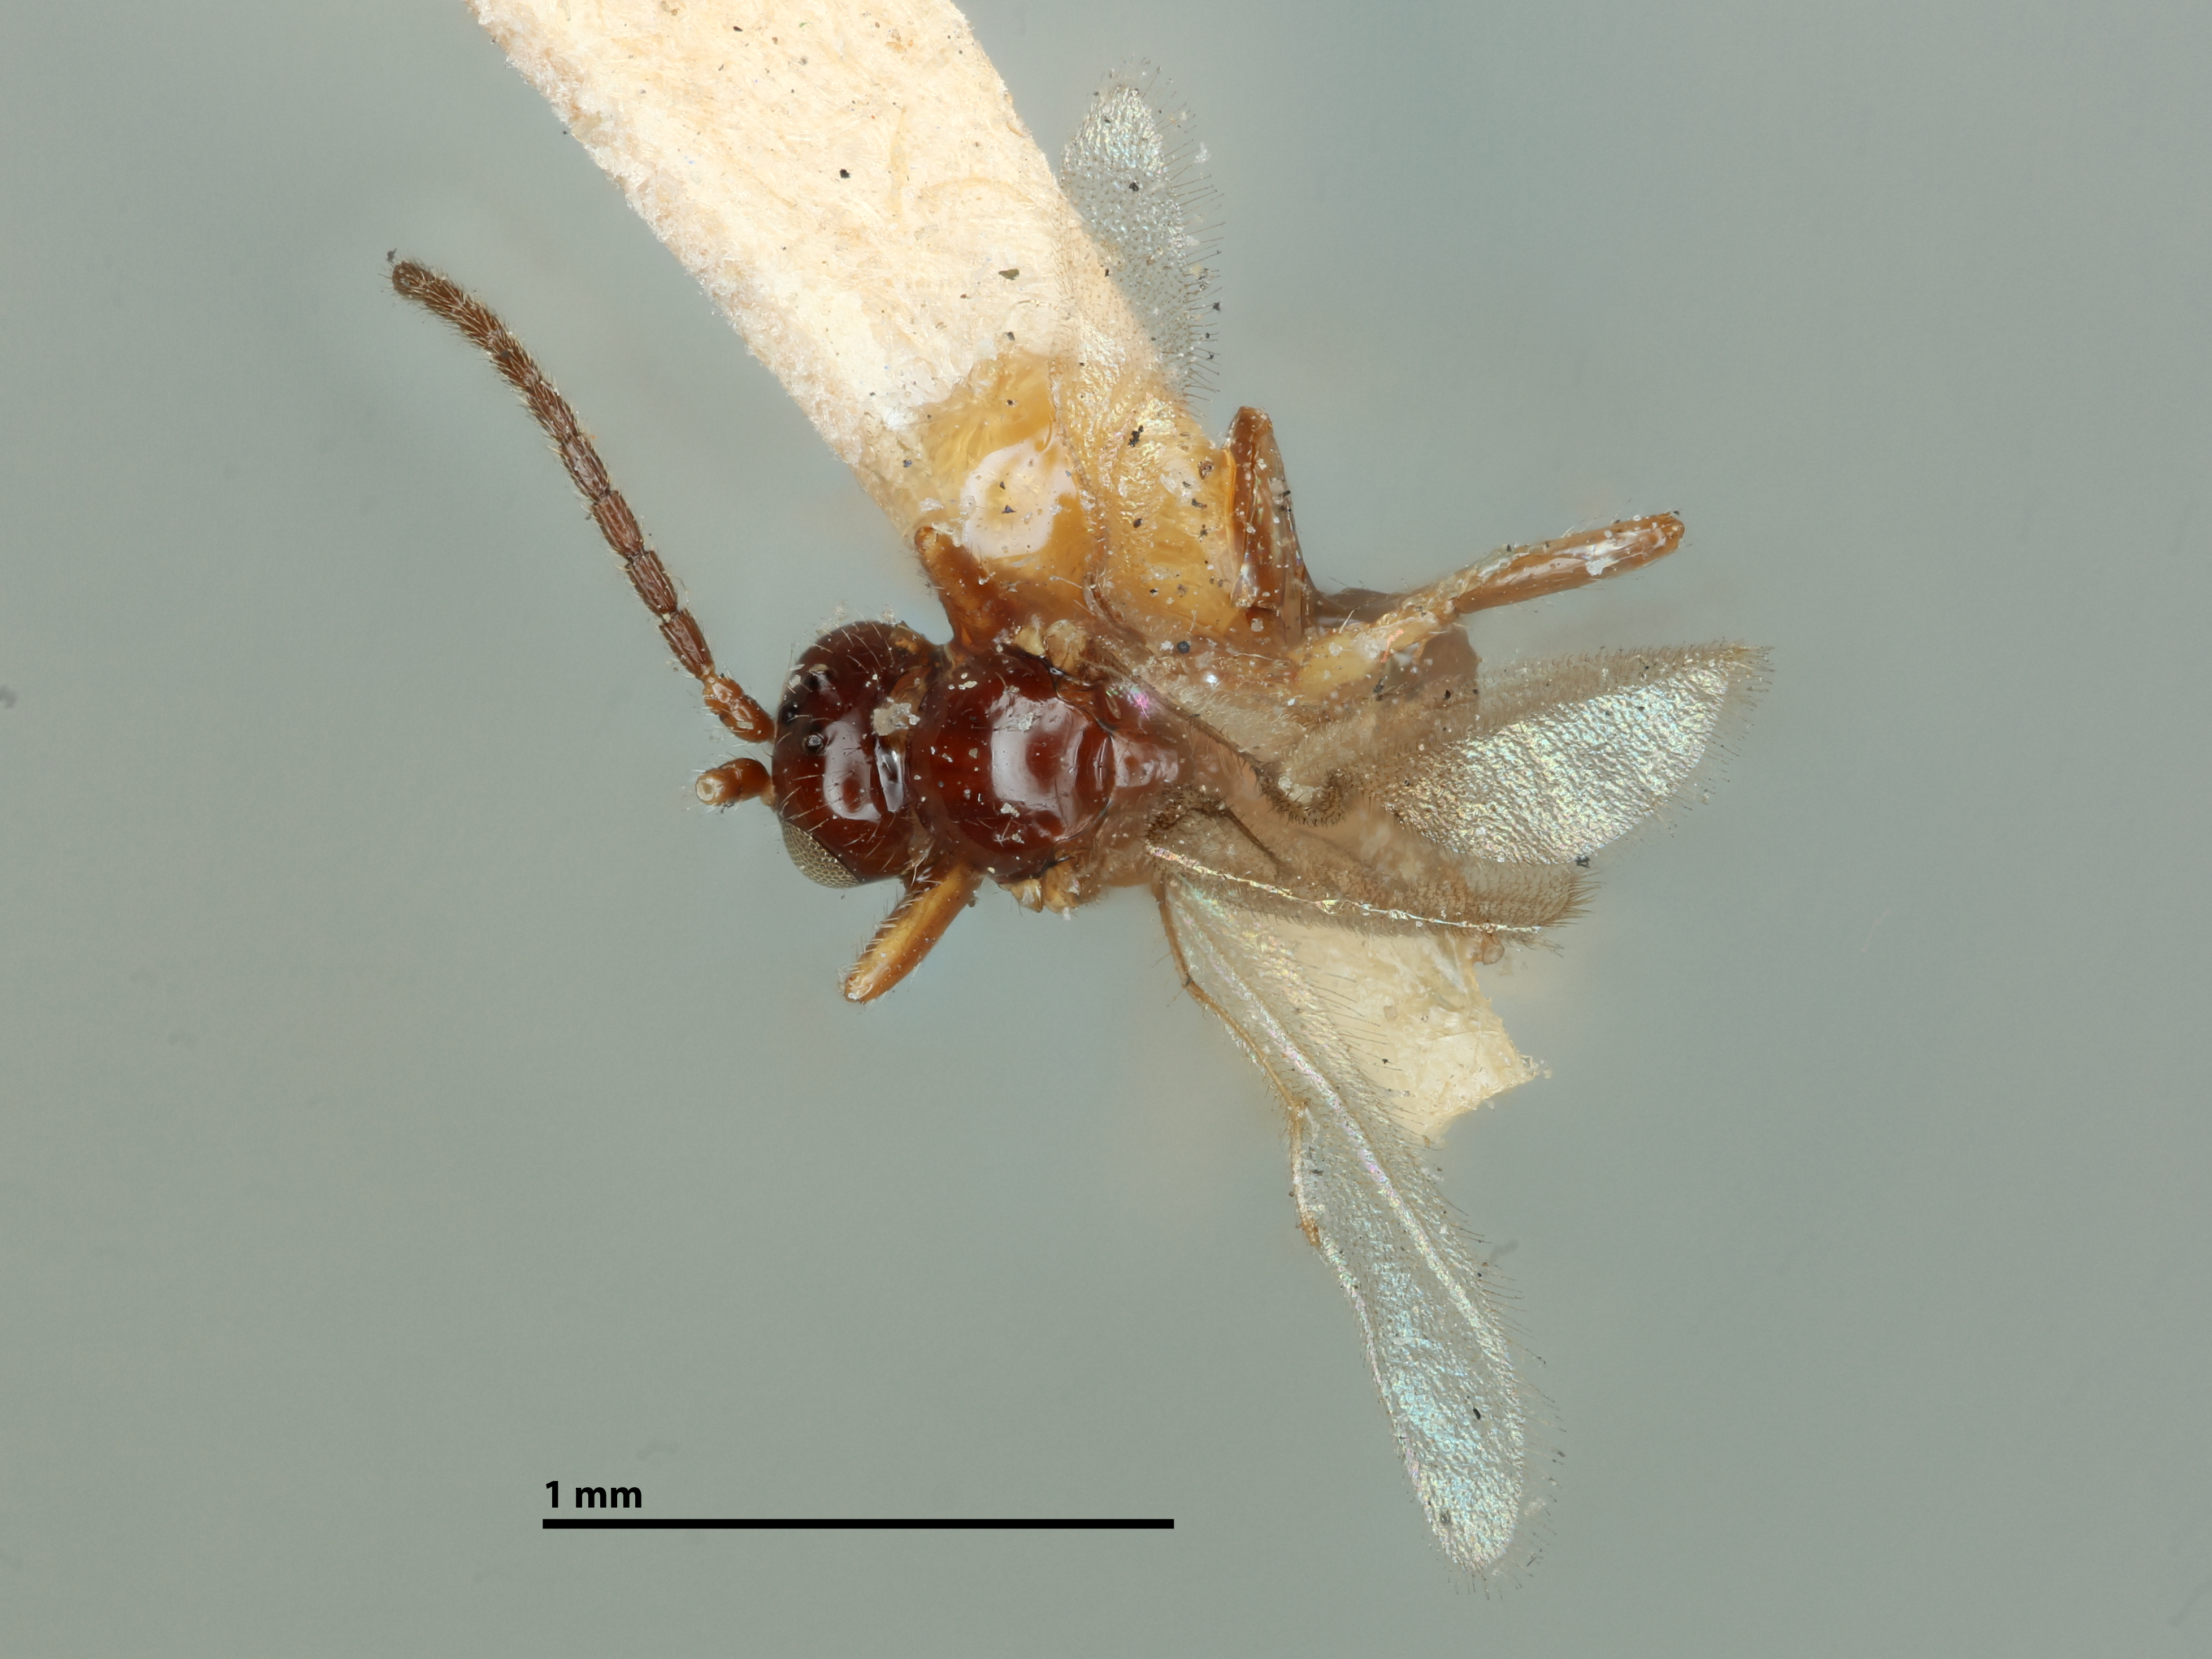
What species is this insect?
Lysiphlebus multiarticulatus
